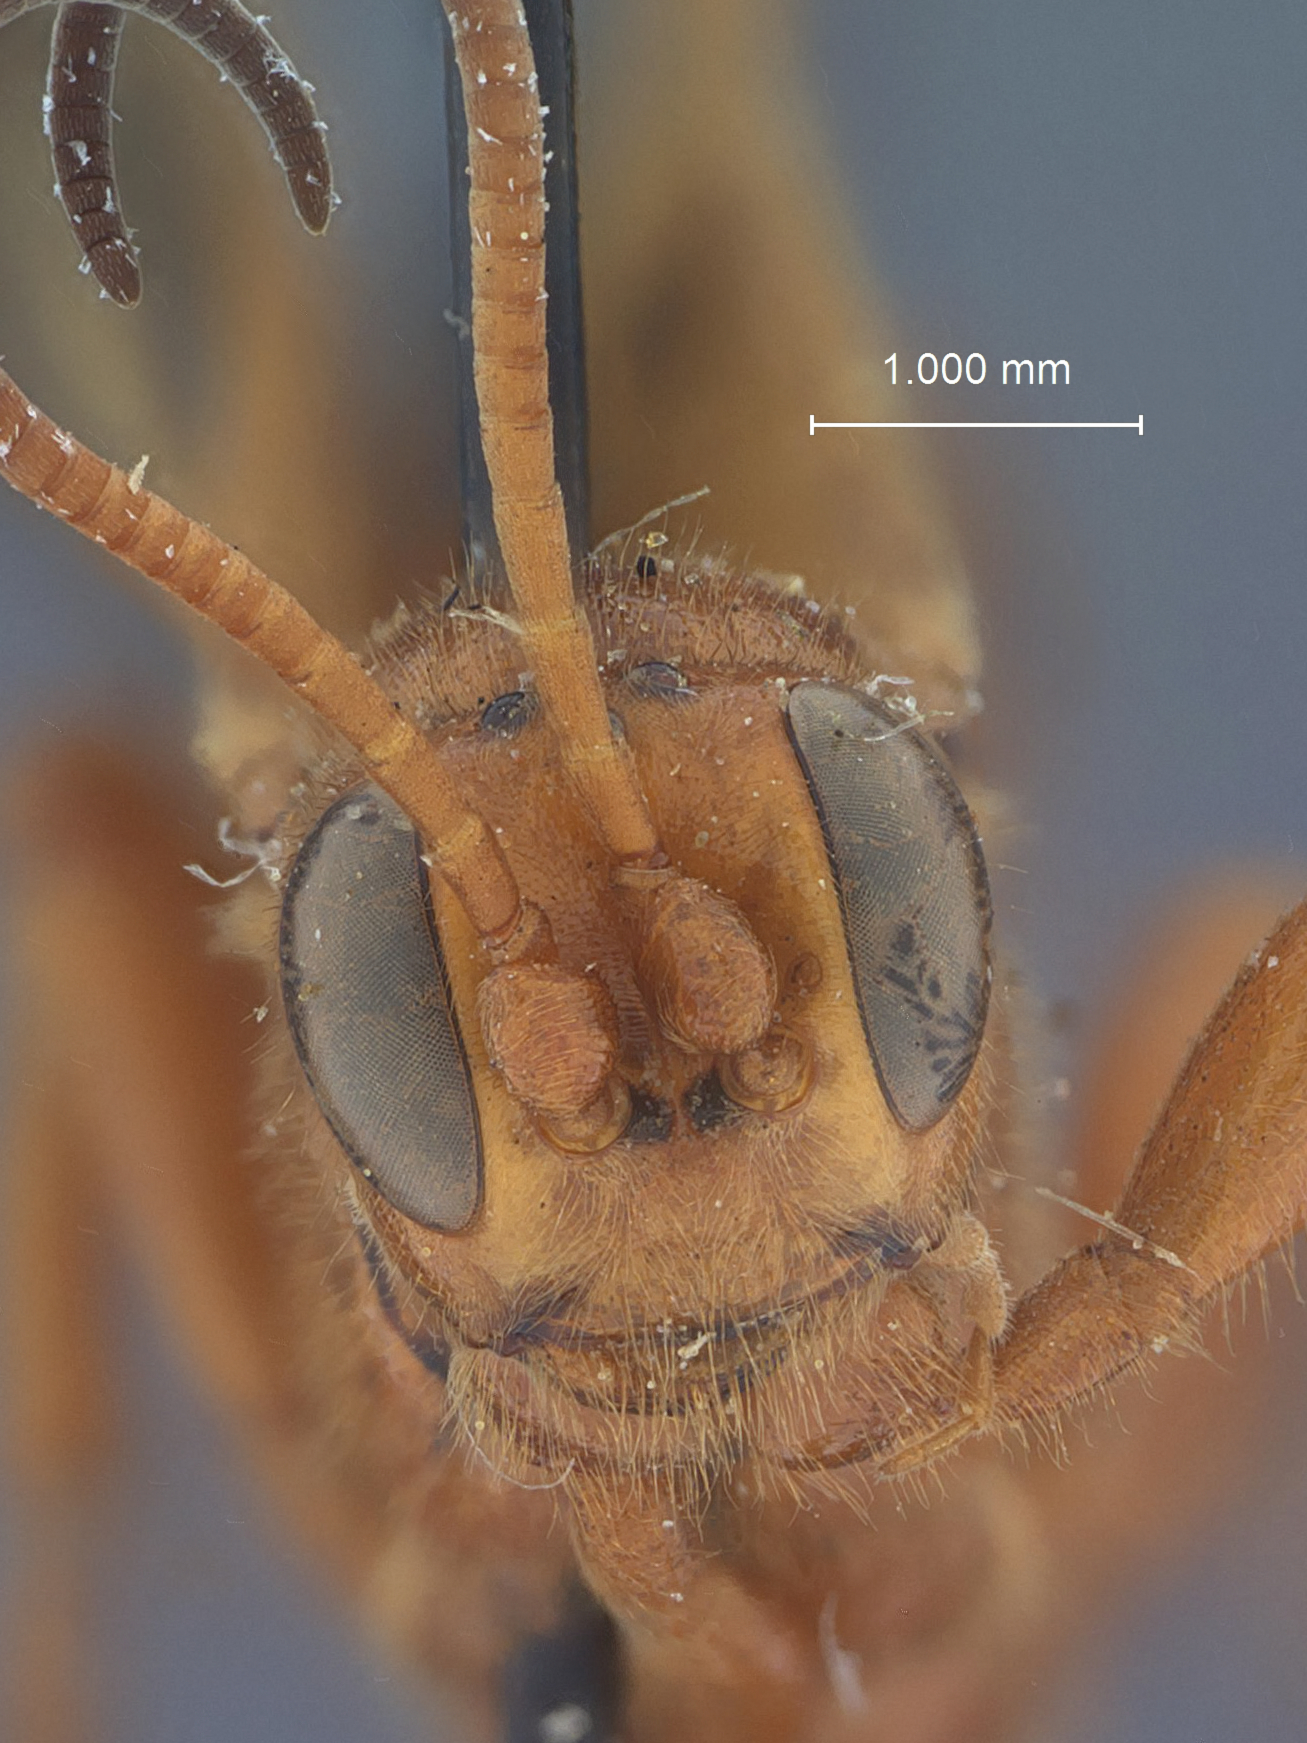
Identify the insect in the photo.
Compsocryptus resolutus
